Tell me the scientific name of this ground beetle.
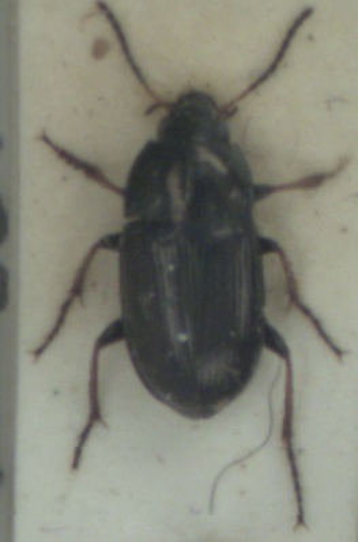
Amara plebeja
